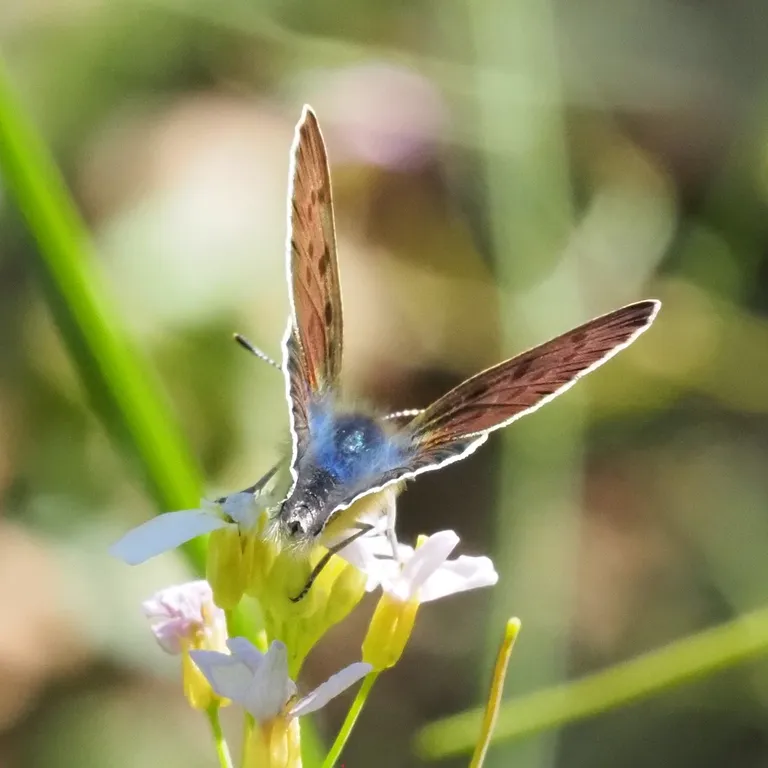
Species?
Lycaena tityrus (also Loweia tityrus)
